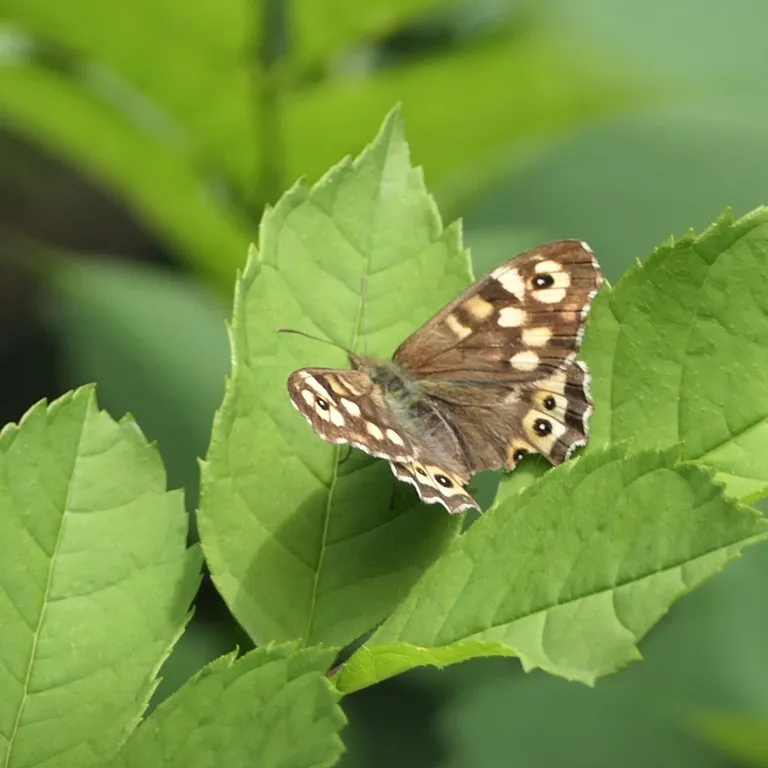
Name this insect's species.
Pararge aegeria
